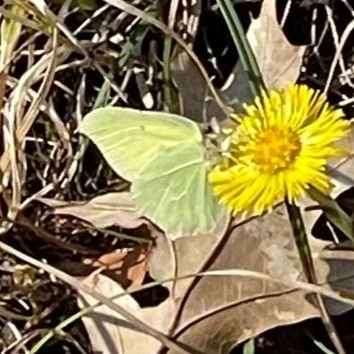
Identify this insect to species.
Gonepteryx rhamni
